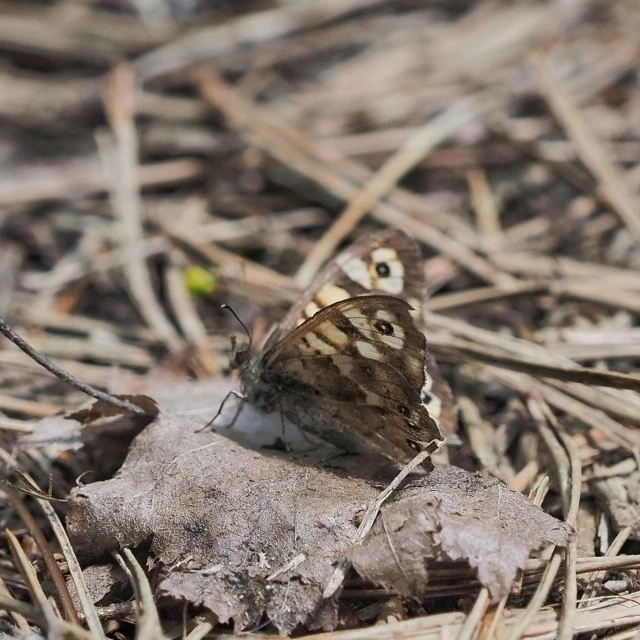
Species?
Pararge aegeria
